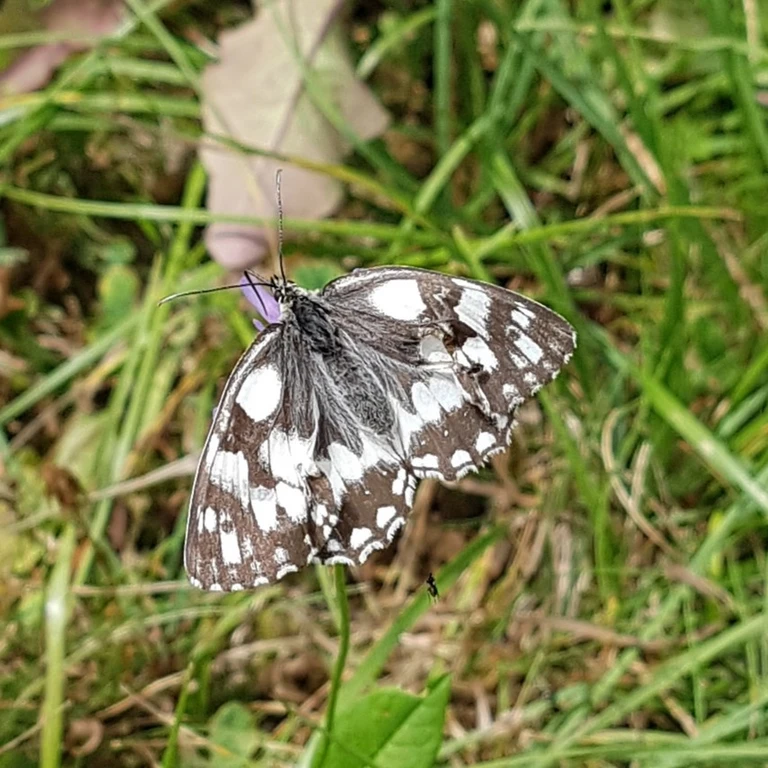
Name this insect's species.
Melanargia galathea
